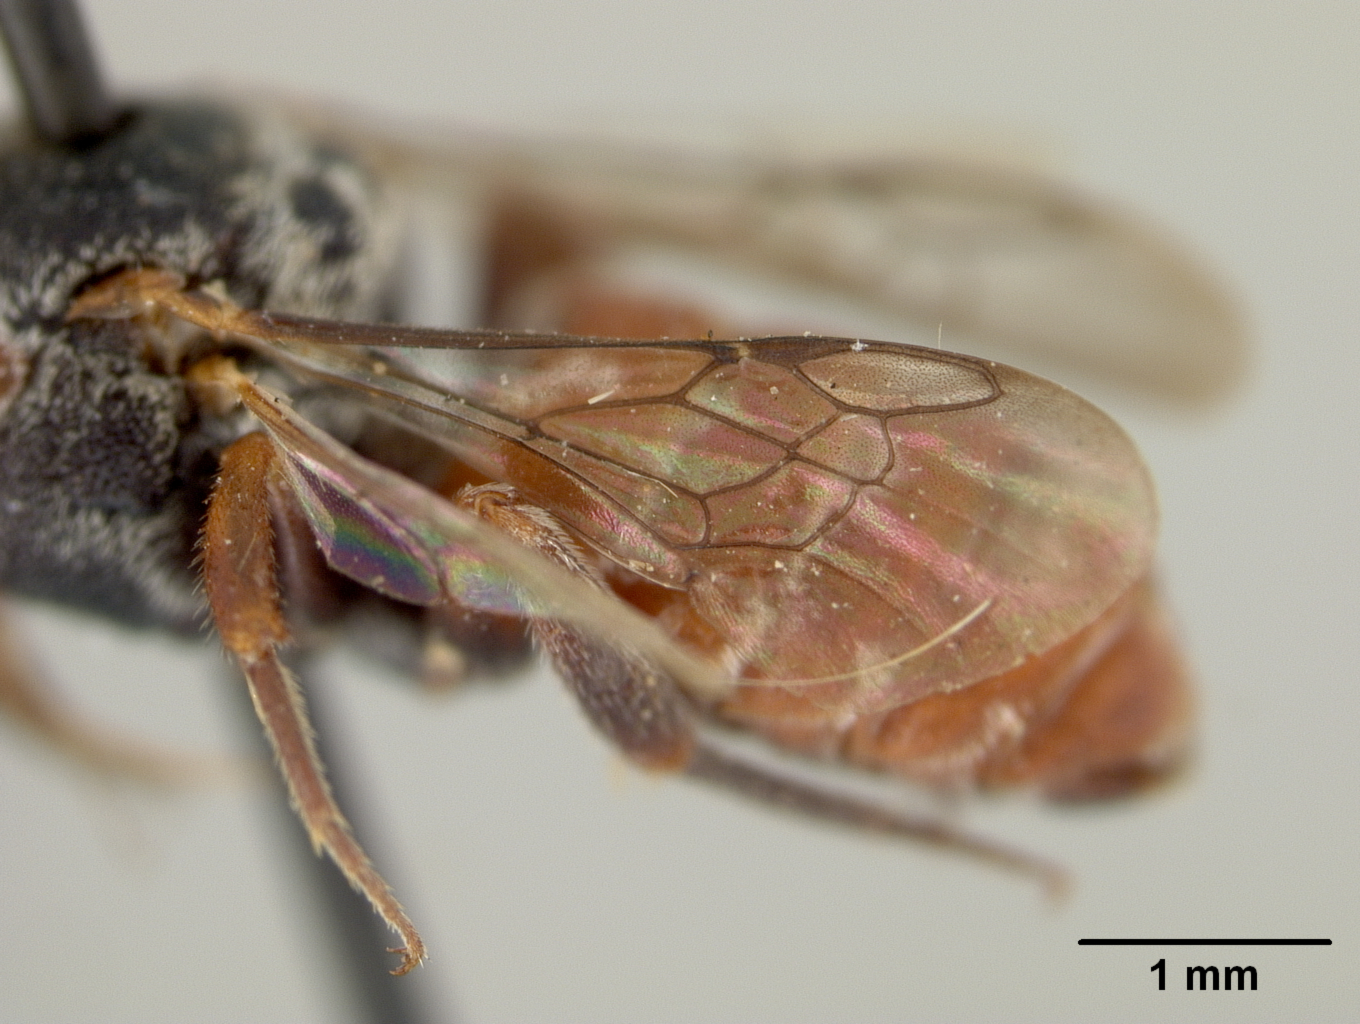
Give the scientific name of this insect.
Holcopasites acanthochilus
